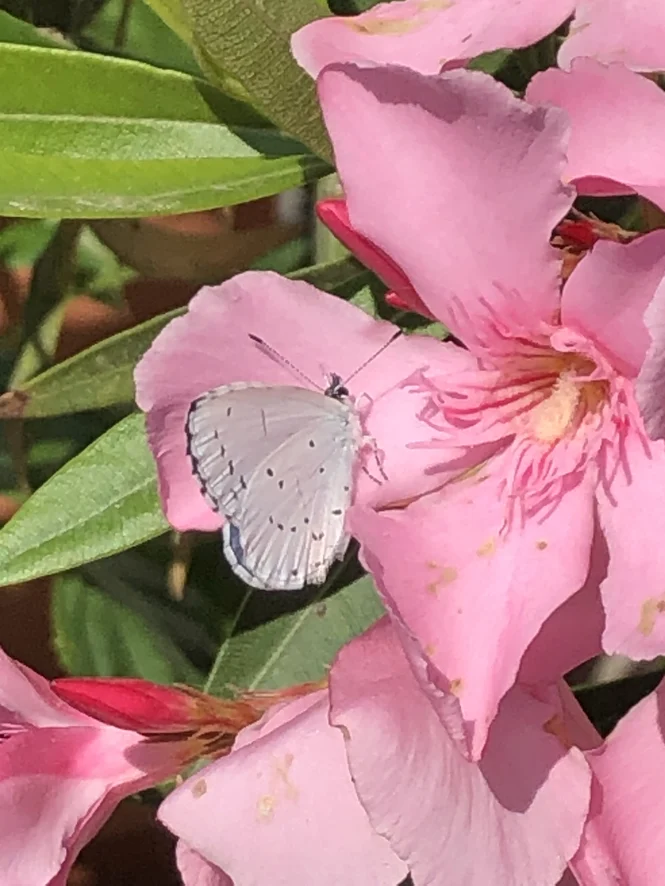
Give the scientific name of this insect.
Celastrina argiolus
